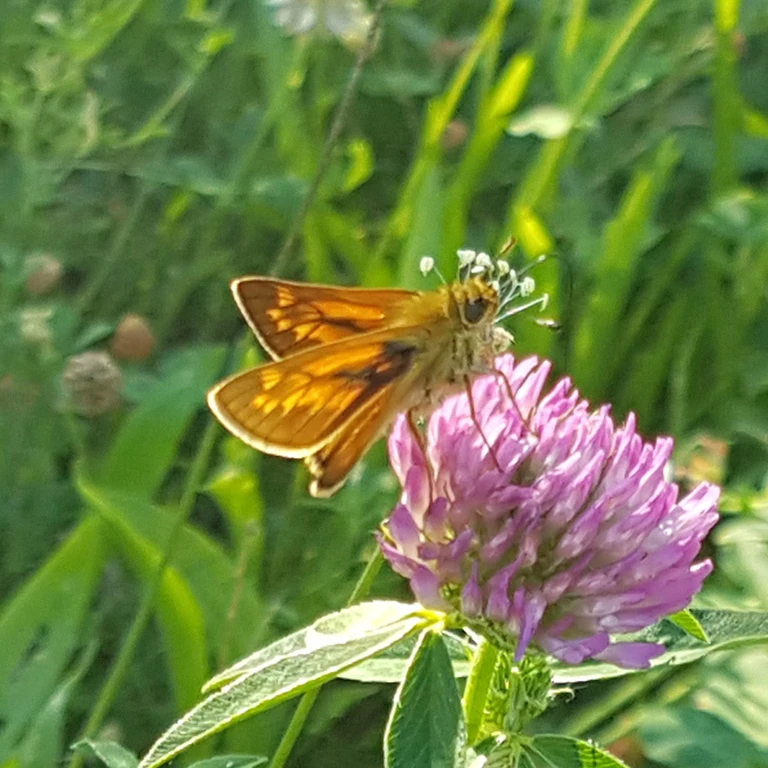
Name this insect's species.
Ochlodes sylvanus (also Ochlodes venata)
